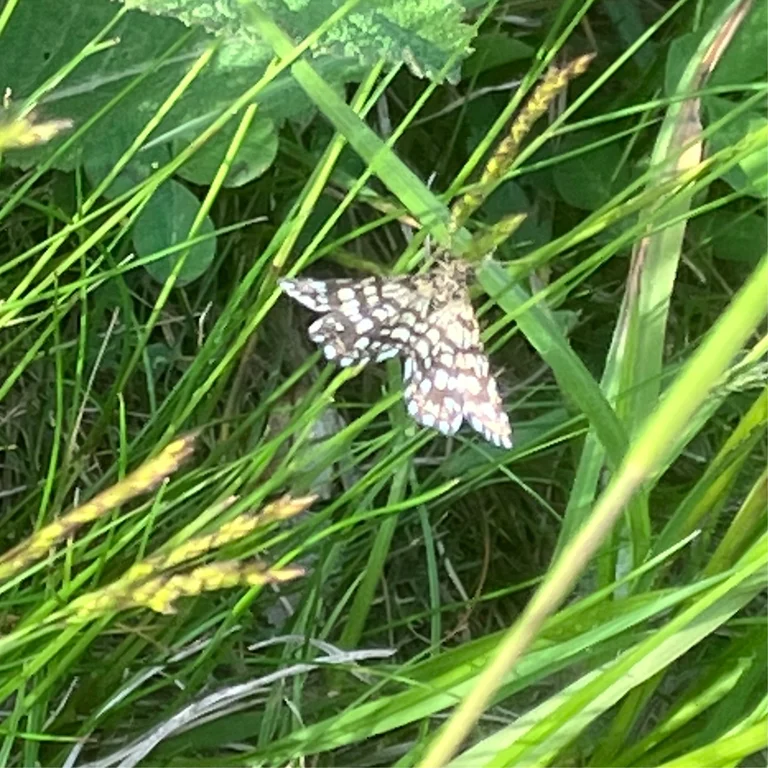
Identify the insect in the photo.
Chiasmia clathrata
